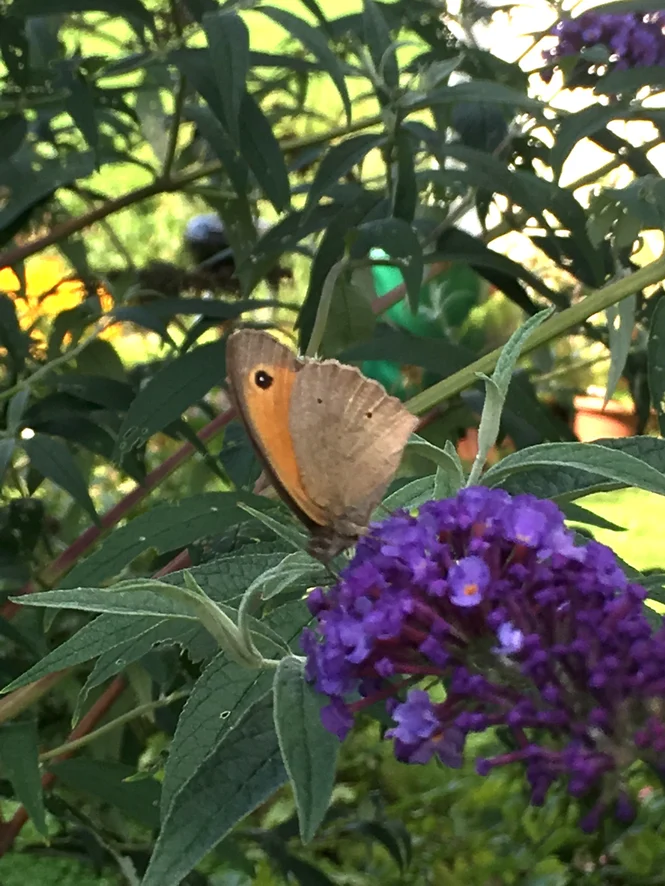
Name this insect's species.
Maniola jurtina
